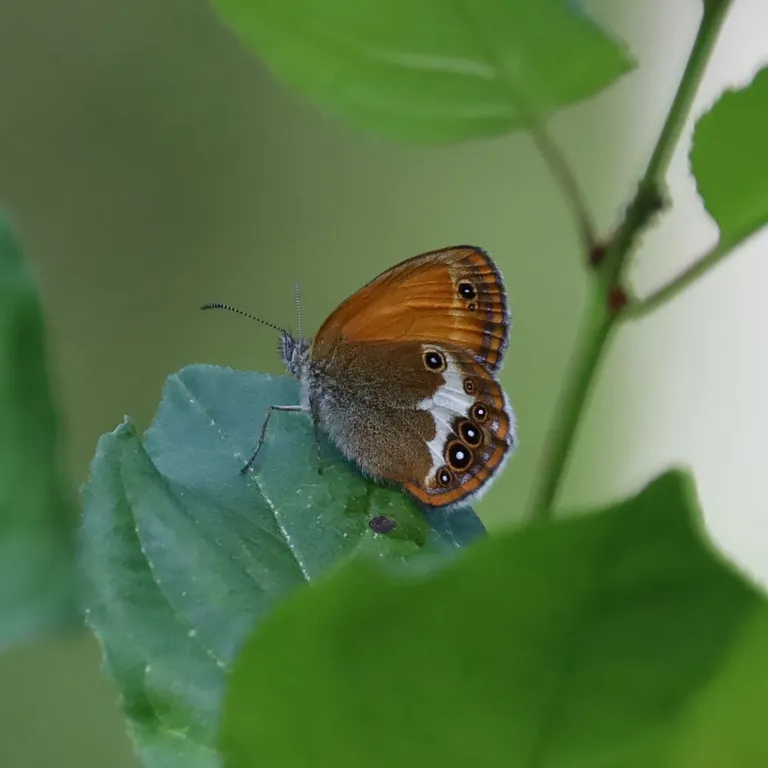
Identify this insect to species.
Coenonympha arcania
